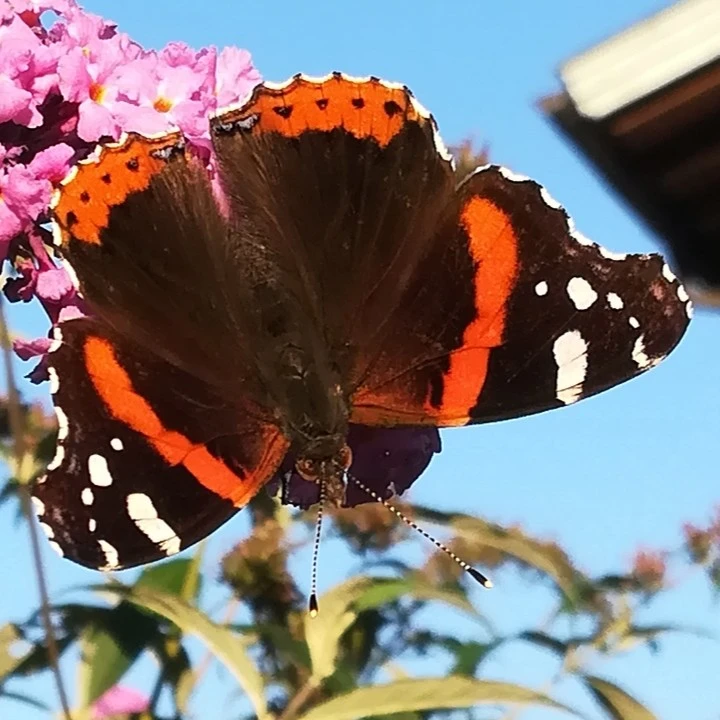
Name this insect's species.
Vanessa atalanta
